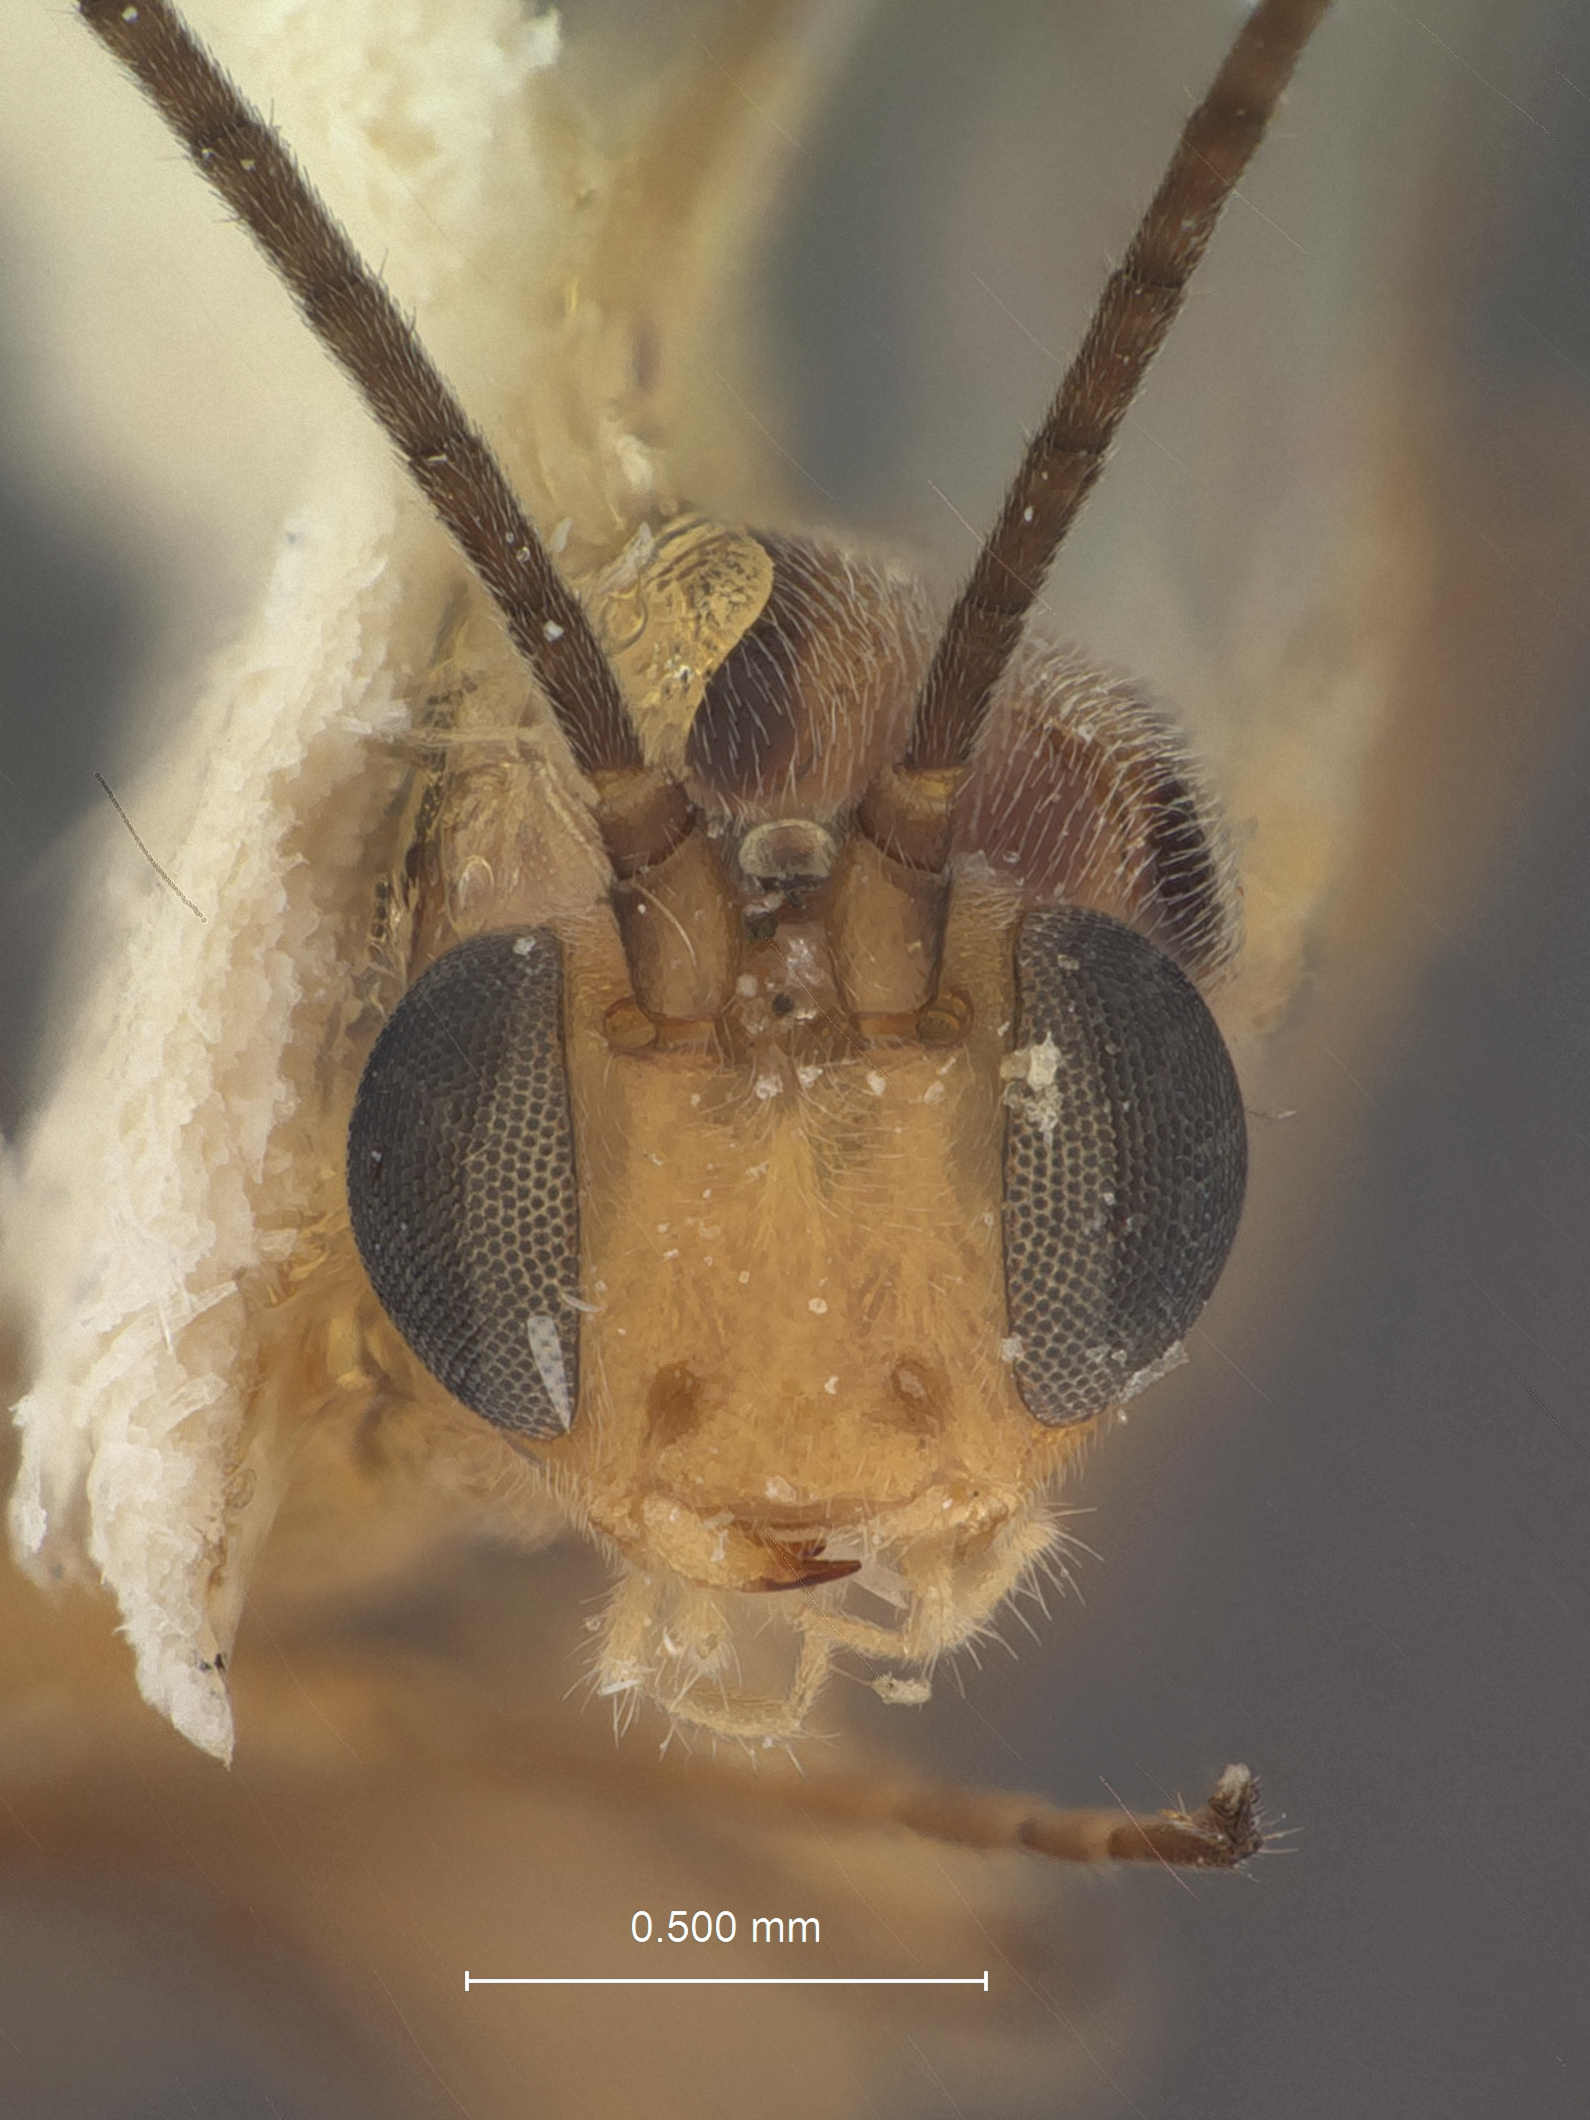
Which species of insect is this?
Jorgilus imitator
